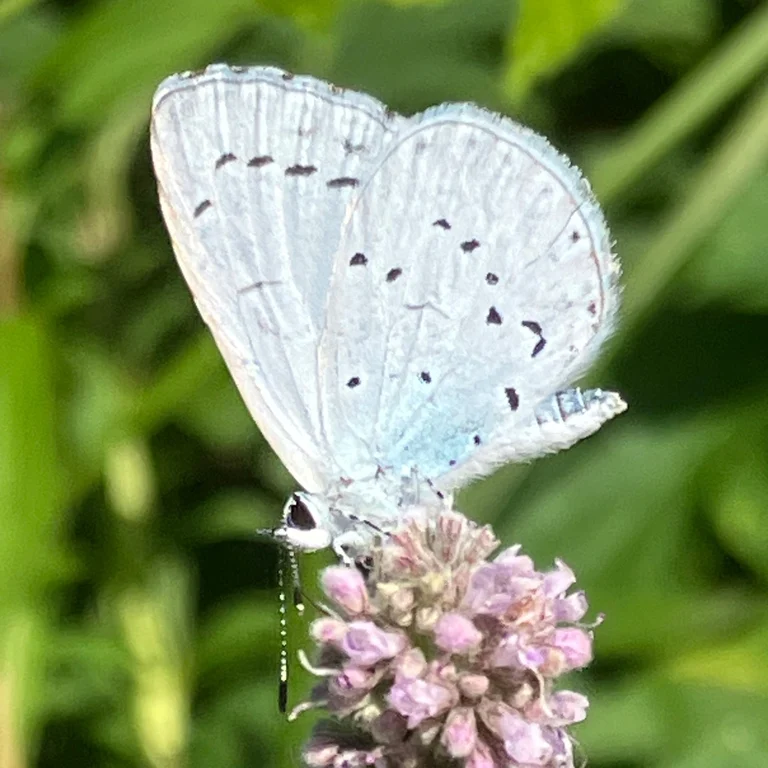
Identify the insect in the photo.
Celastrina argiolus
